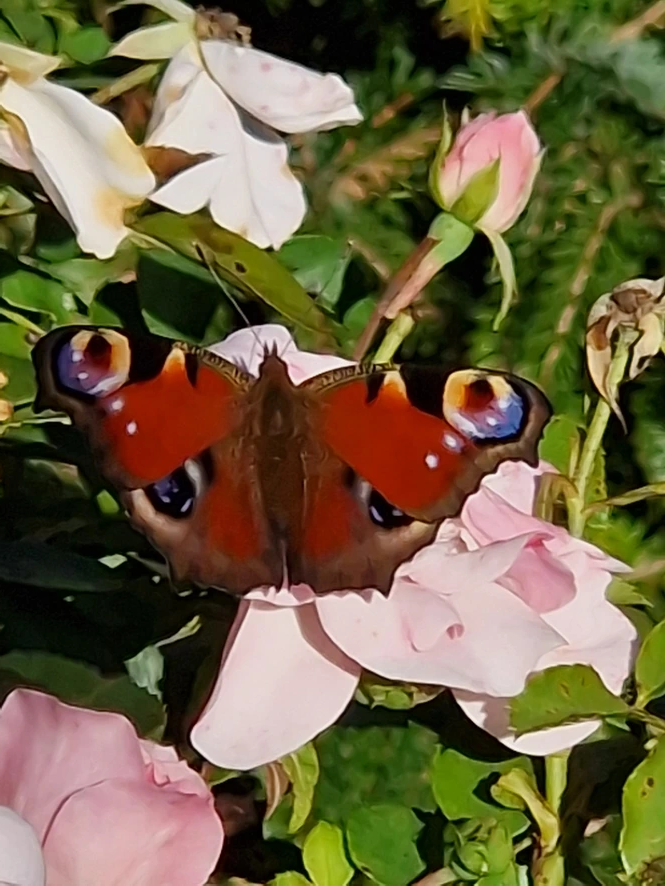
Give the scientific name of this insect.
Aglais io
